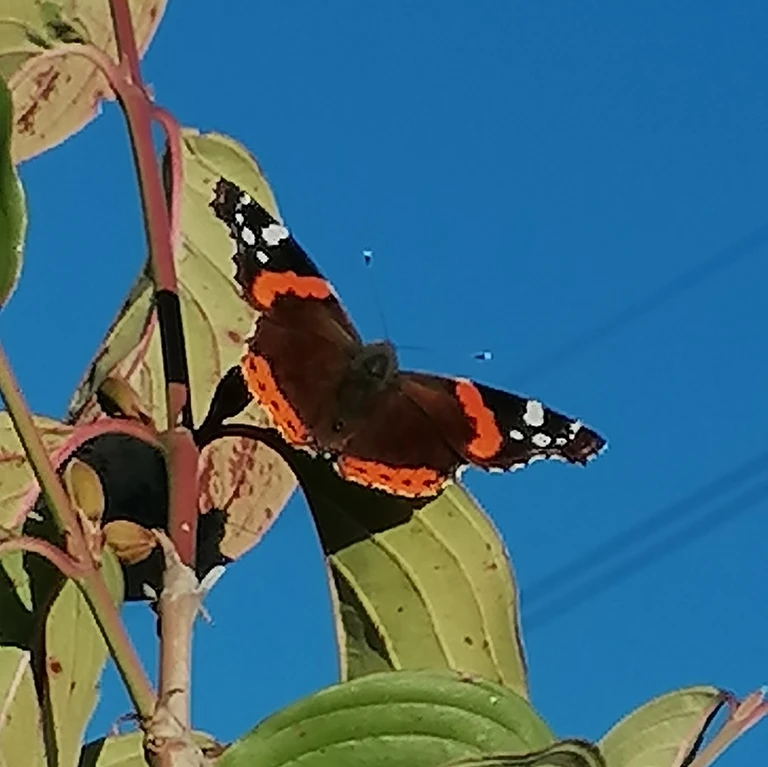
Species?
Vanessa atalanta
